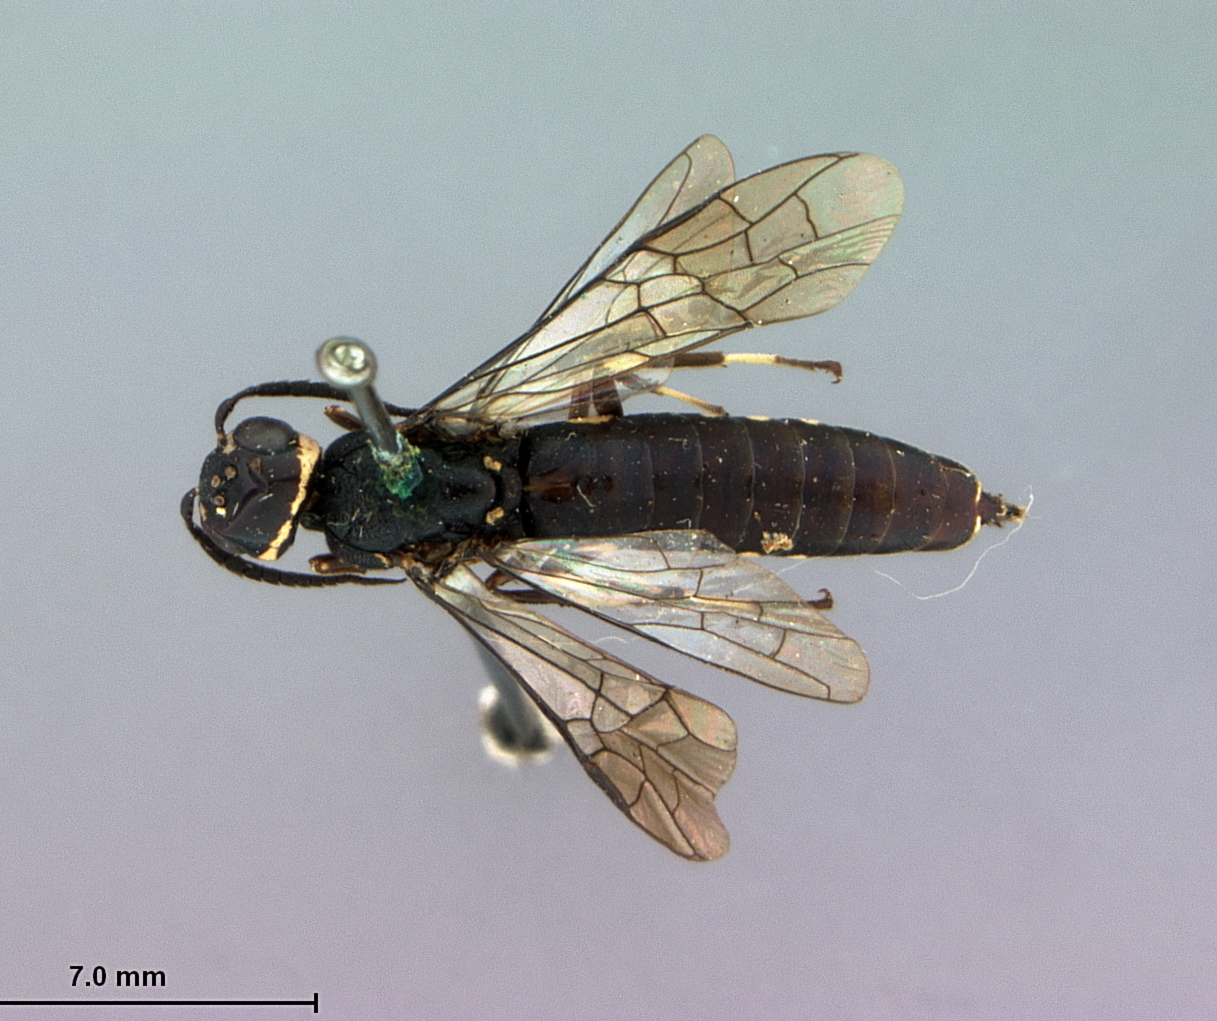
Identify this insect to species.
Obesaxiphyda banahao
